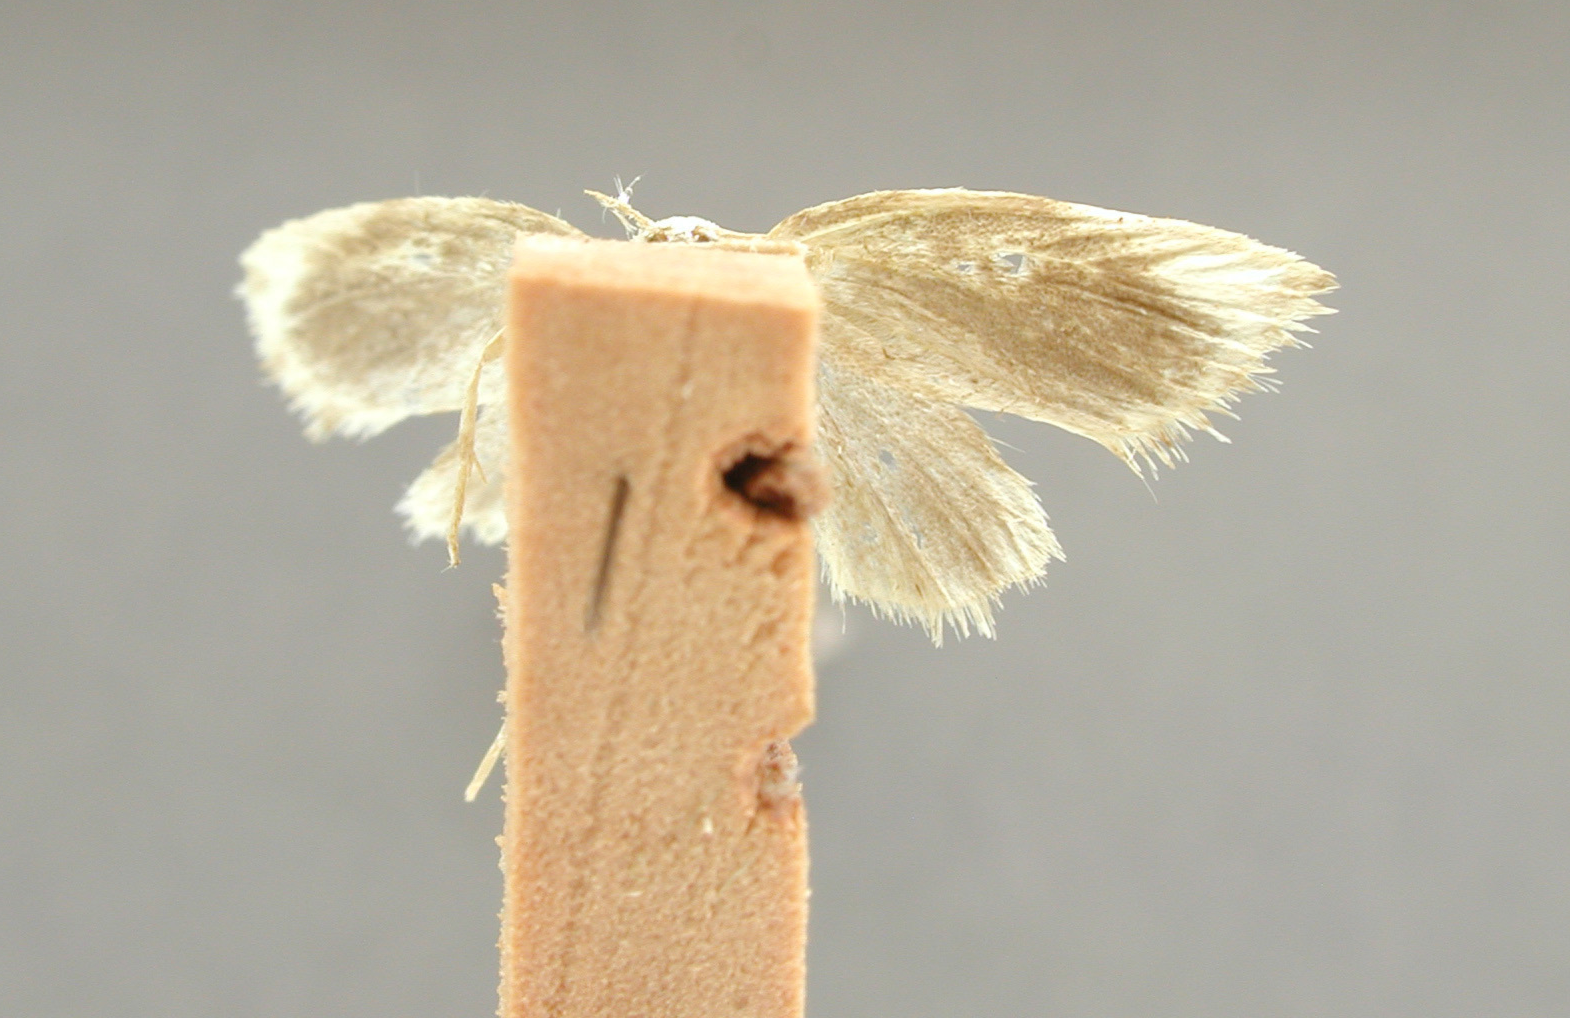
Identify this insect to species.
Geridixis minx
